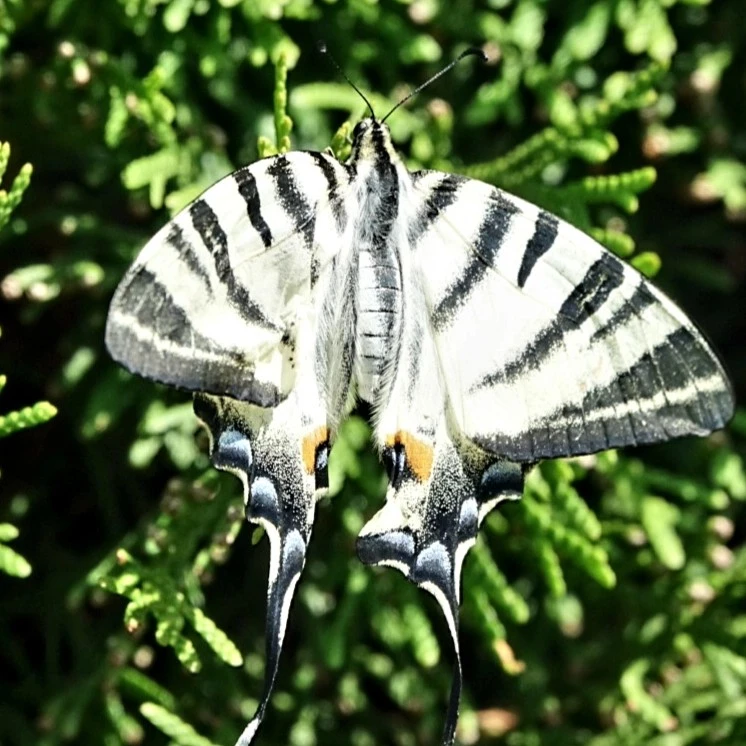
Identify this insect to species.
Iphiclides podalirius
